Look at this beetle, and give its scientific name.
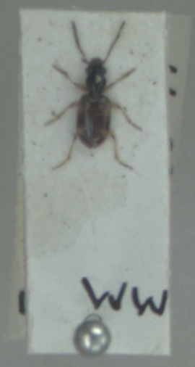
Bembidion articulatum
